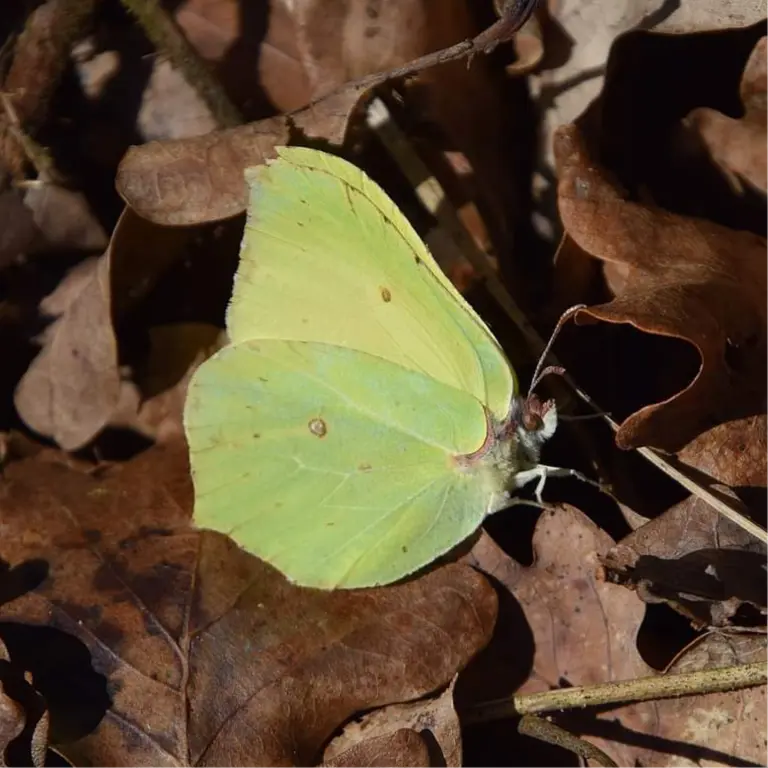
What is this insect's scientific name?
Gonepteryx rhamni
